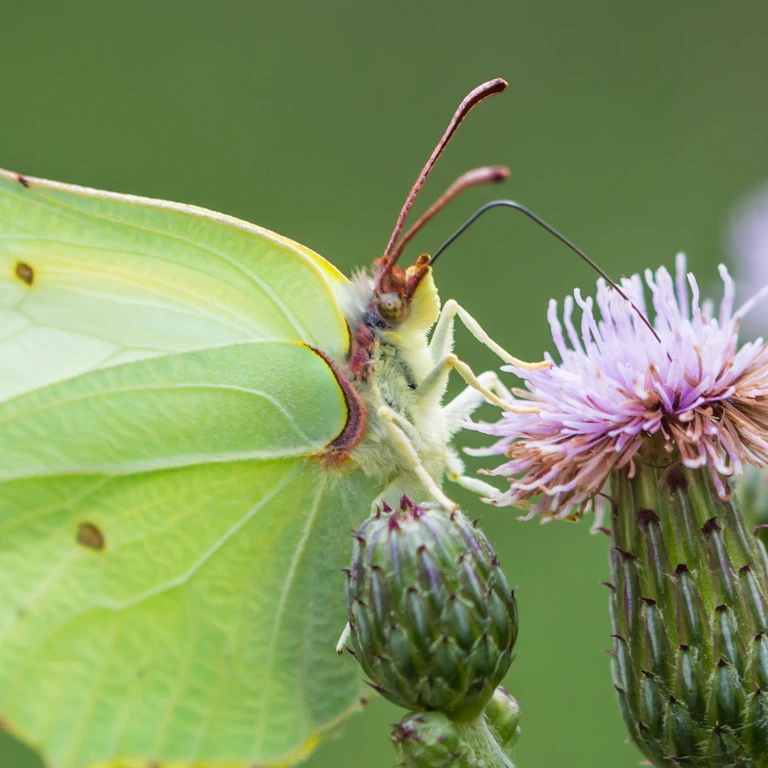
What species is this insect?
Gonepteryx rhamni
